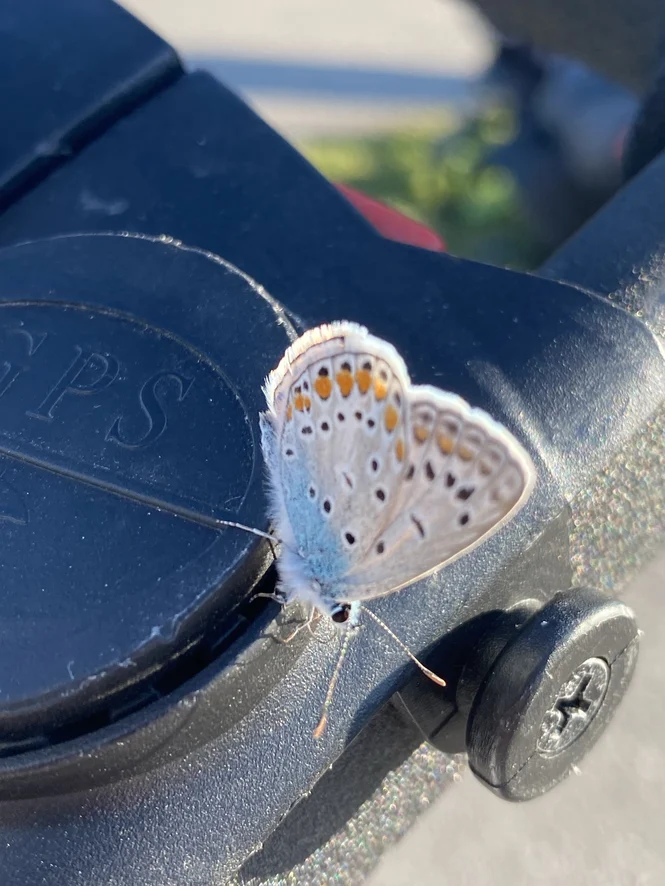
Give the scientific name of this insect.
Polyommatus icarus
